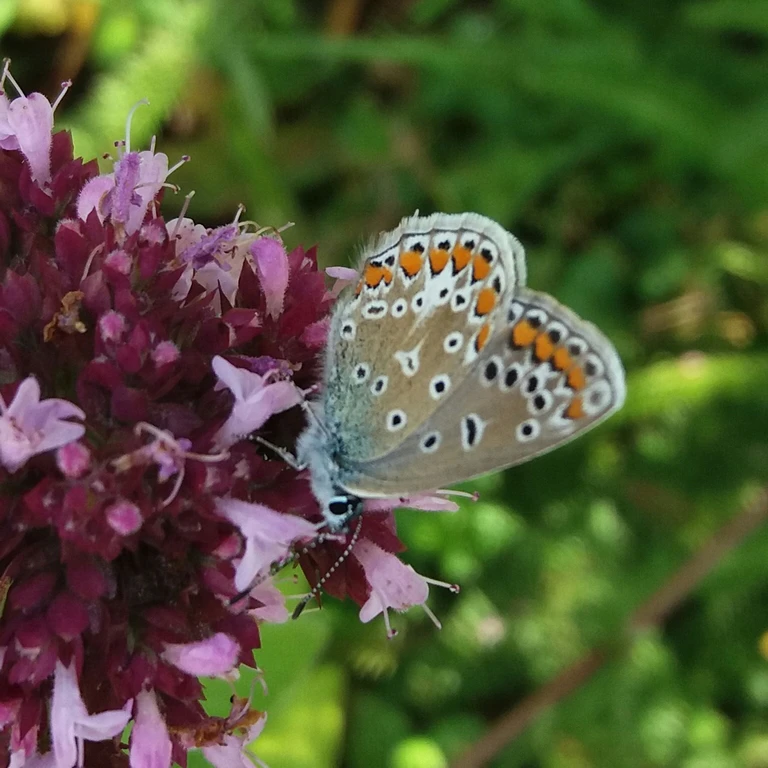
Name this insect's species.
Polyommatus icarus
